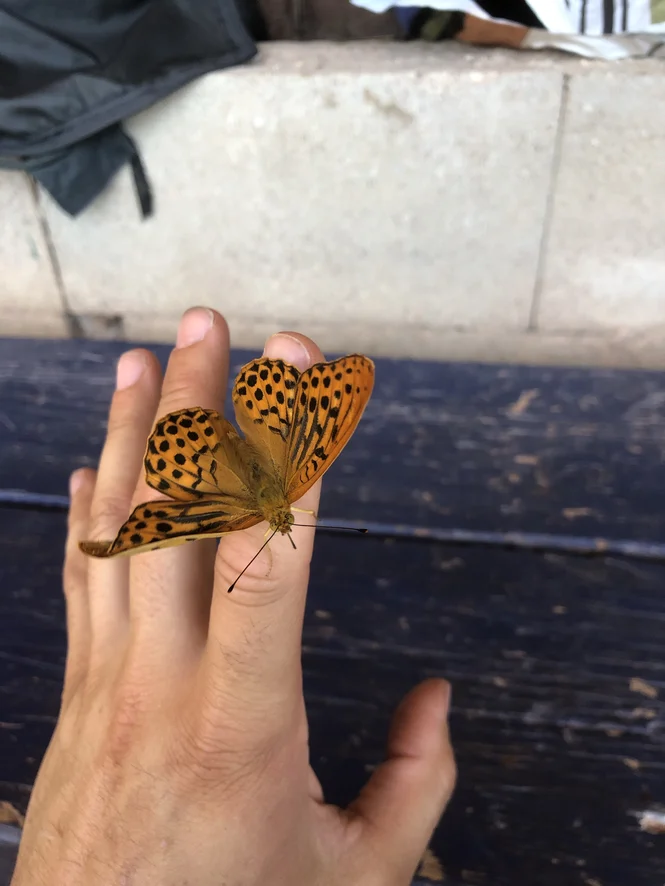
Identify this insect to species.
Argynnis paphia
